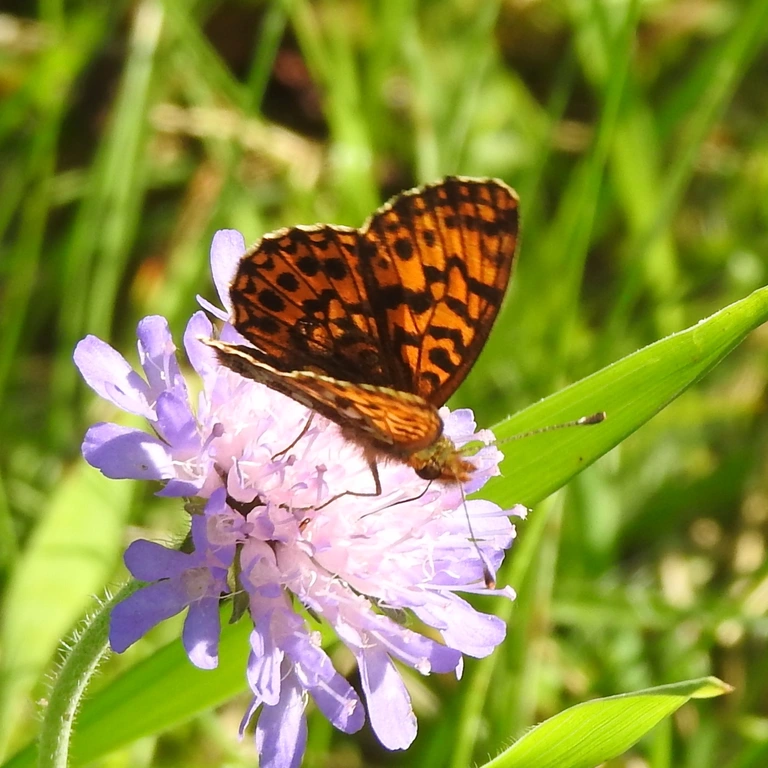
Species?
Boloria dia
